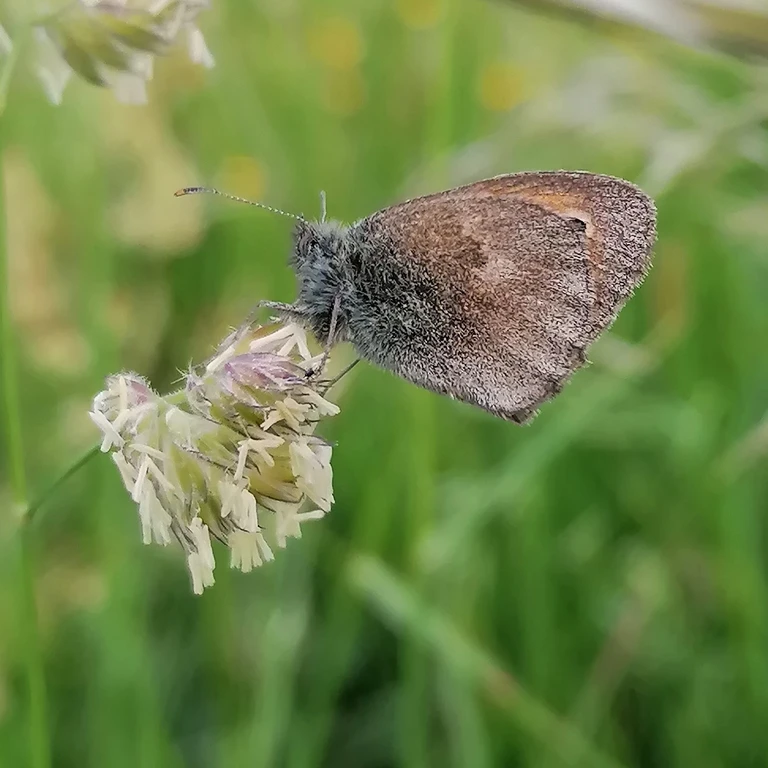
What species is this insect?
Coenonympha pamphilus
